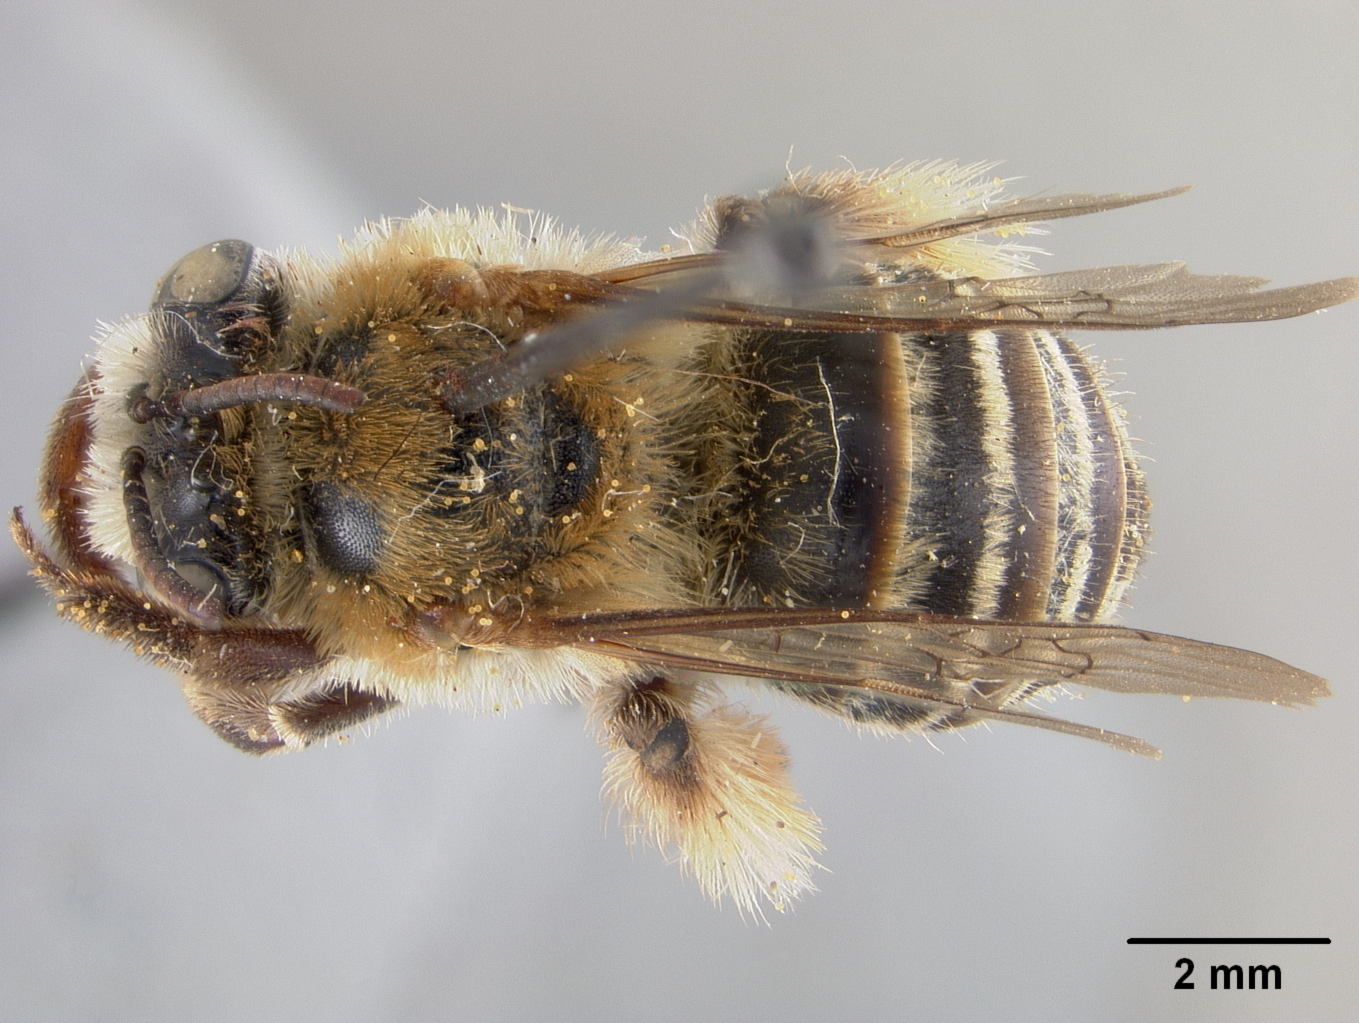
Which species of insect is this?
Melissodes aurescens
